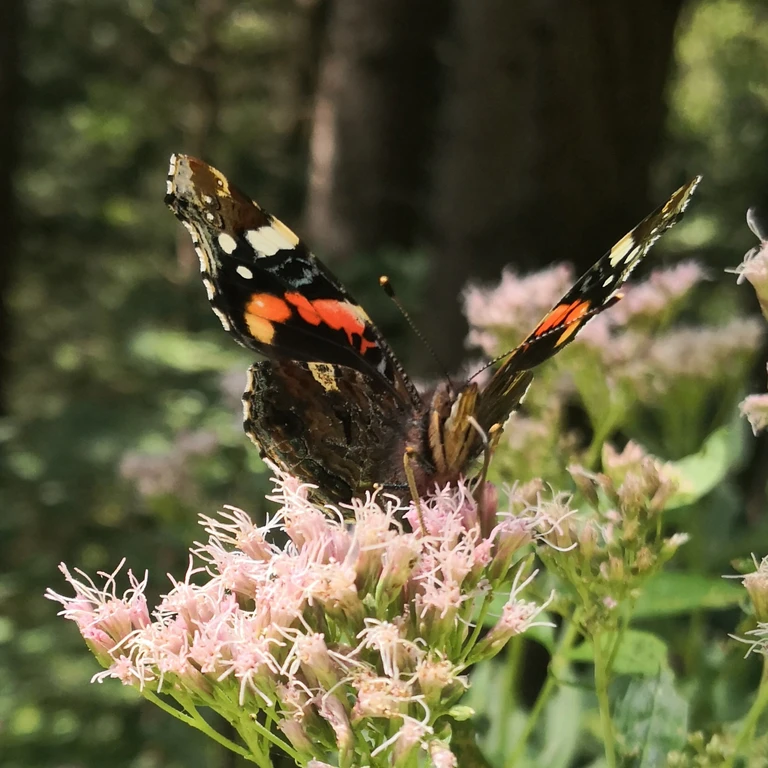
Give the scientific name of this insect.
Vanessa atalanta
